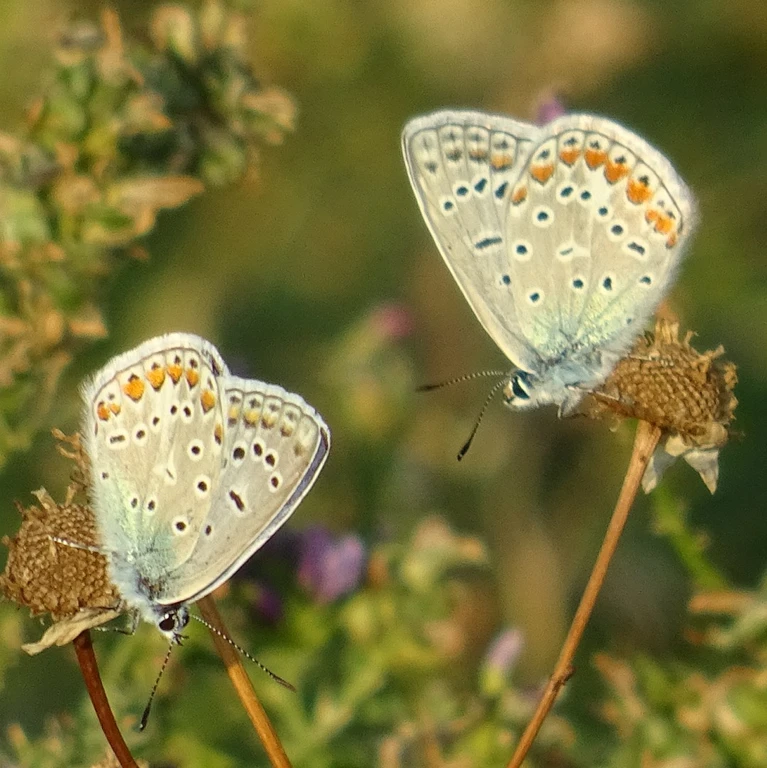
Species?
Polyommatus icarus
